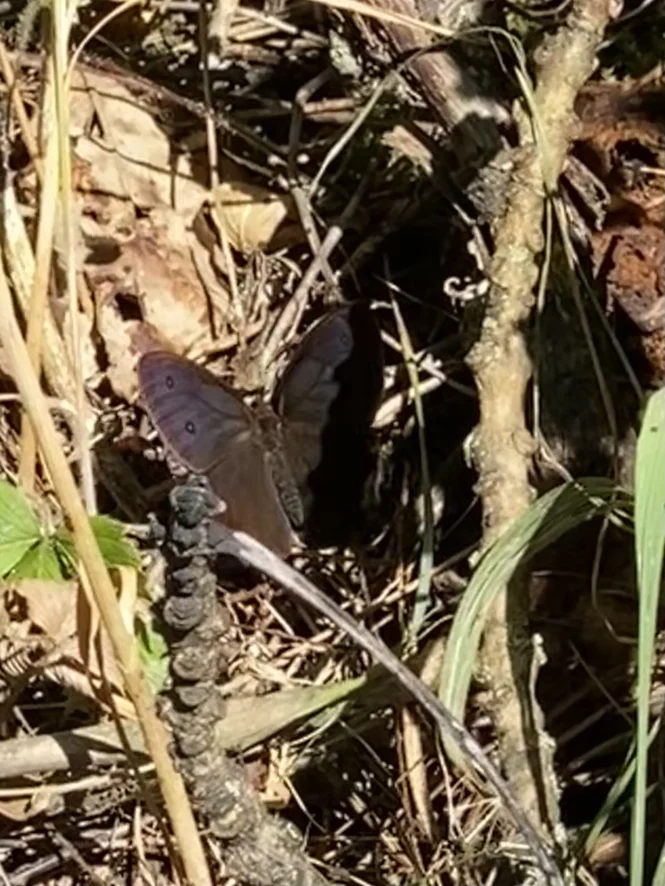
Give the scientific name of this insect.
Minois dryas
